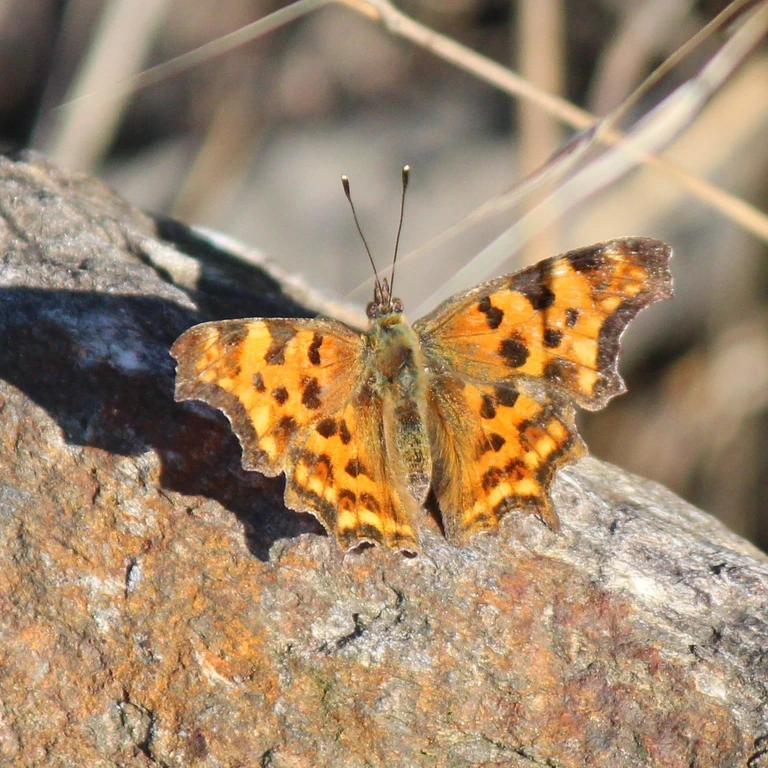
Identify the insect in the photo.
Polygonia c-album
